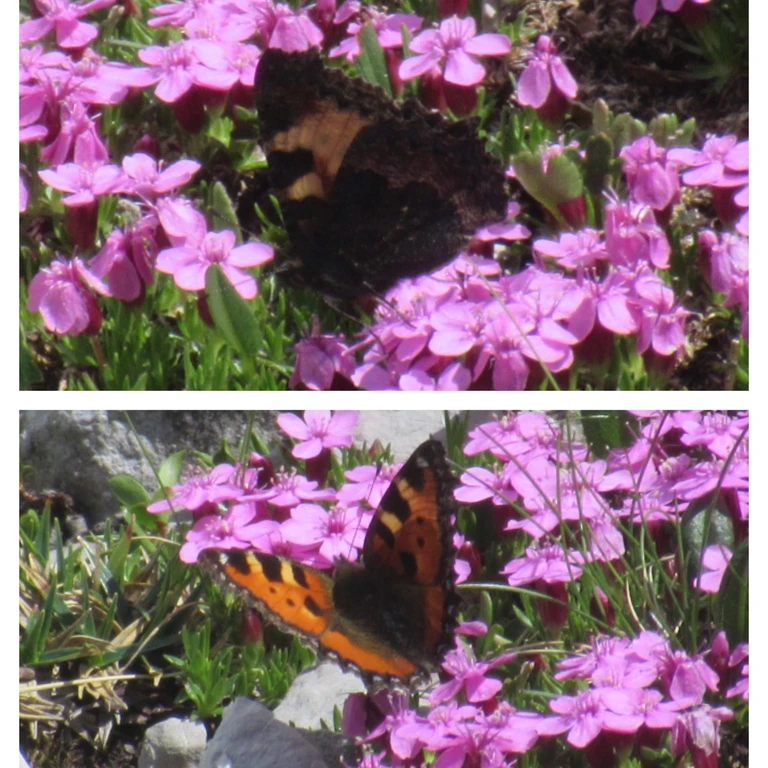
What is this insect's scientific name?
Aglais urticae
